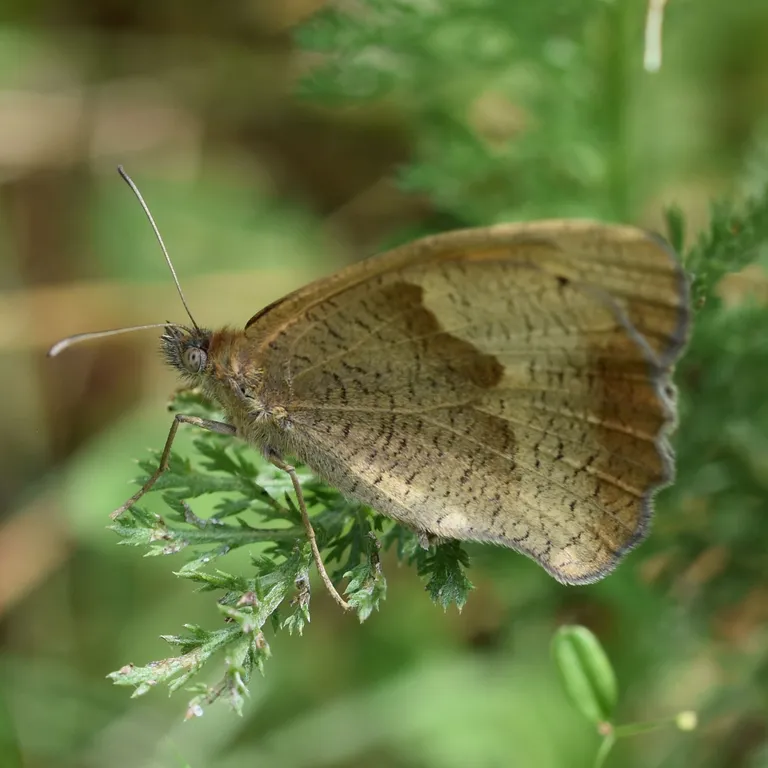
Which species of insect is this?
Maniola jurtina
